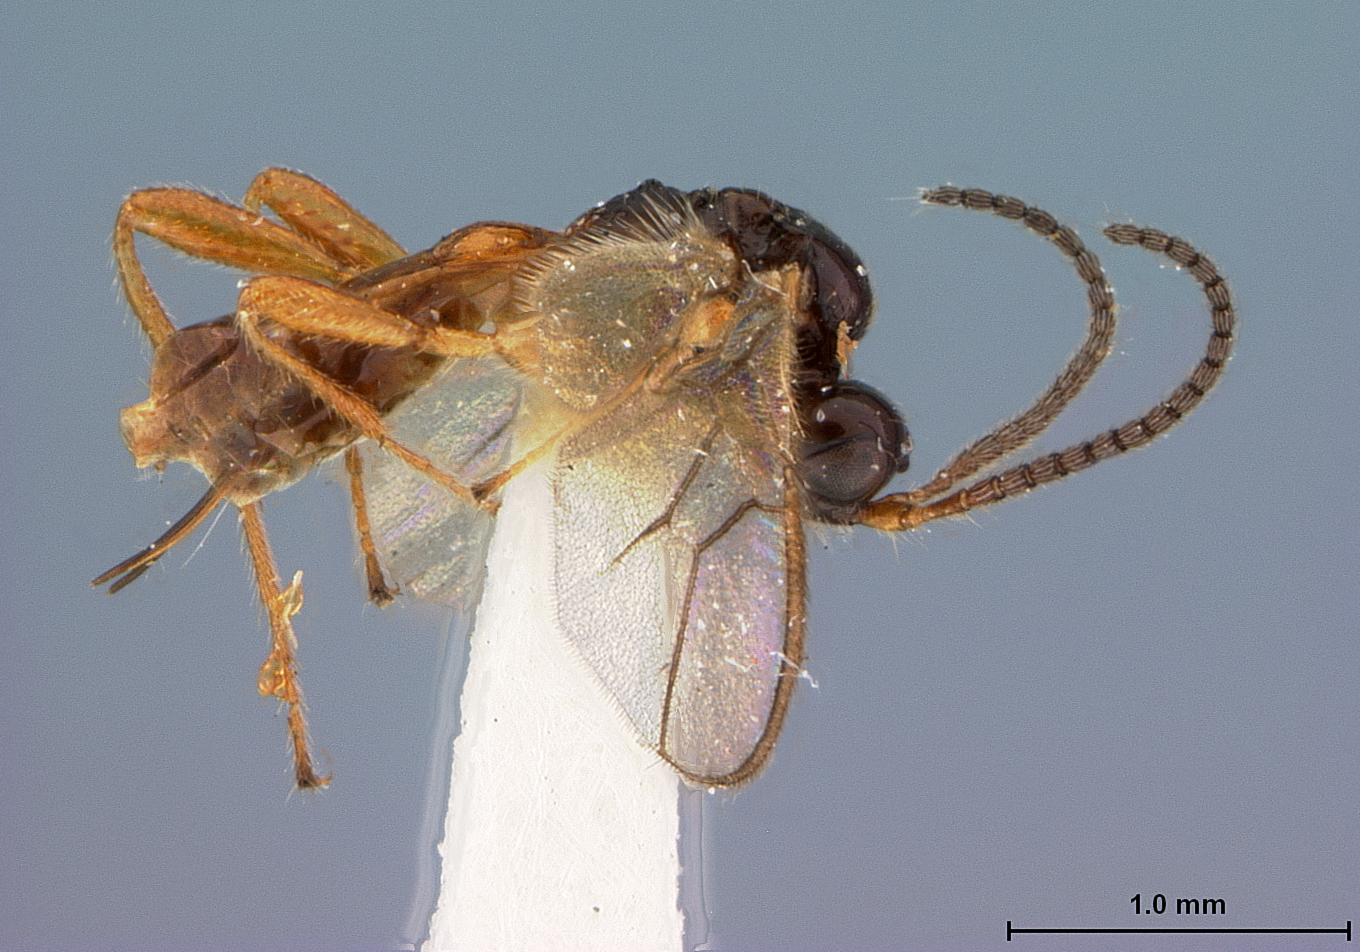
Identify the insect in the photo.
Aspilota shannoni
